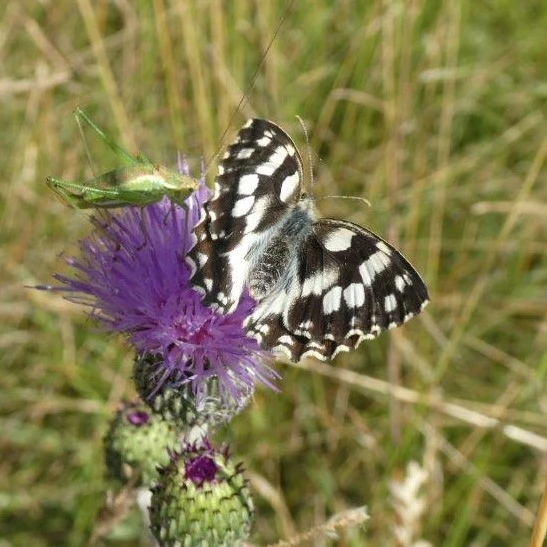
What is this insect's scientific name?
Melanargia galathea
